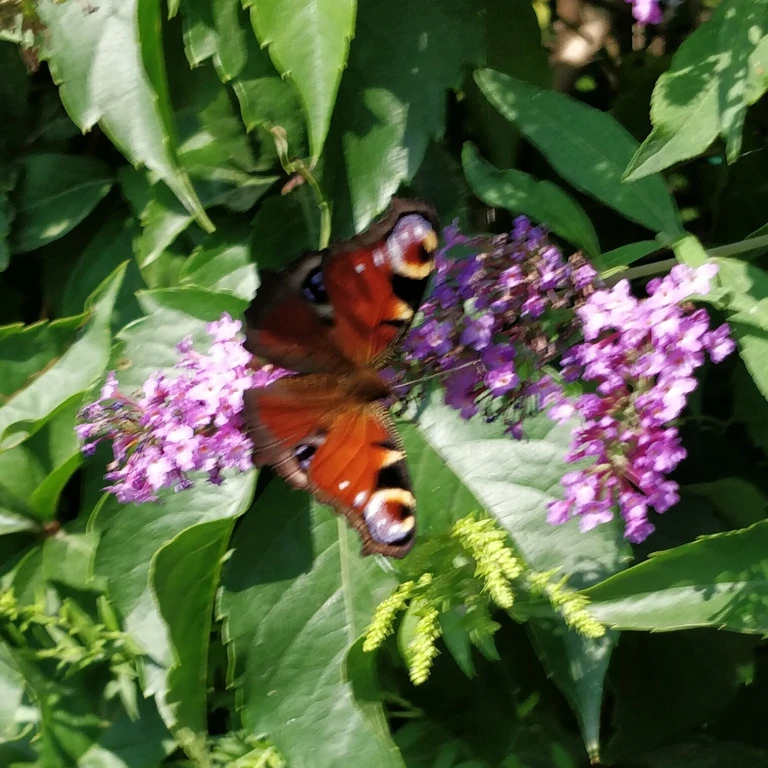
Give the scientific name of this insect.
Aglais io
